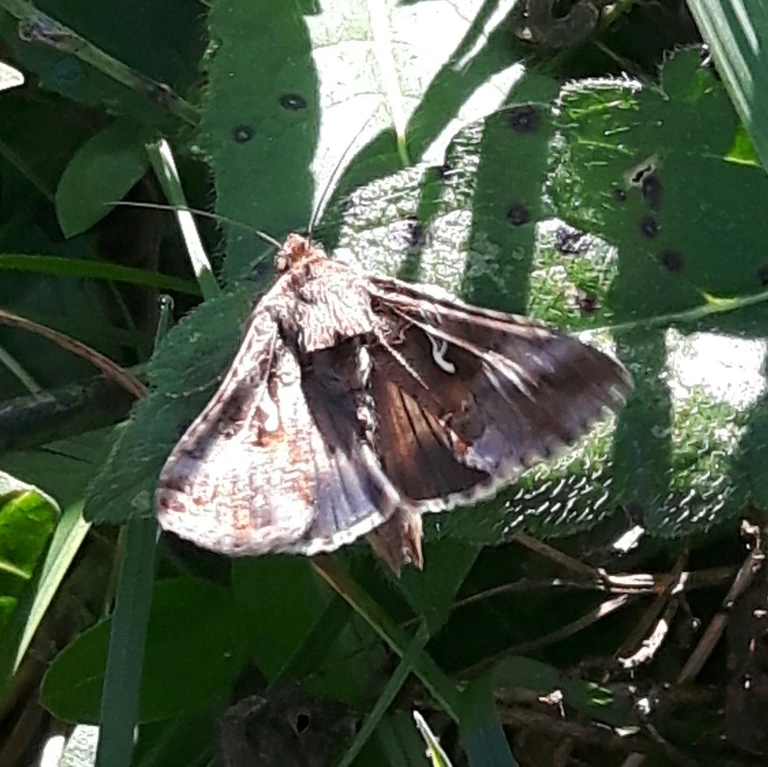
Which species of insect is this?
Autographa gamma
